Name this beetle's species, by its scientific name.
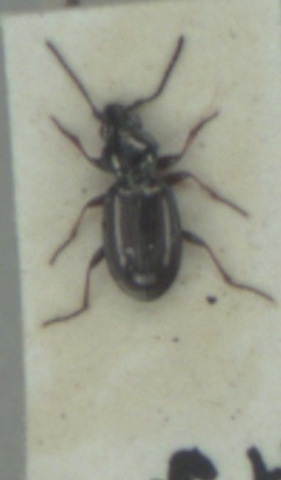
Bembidion properans
